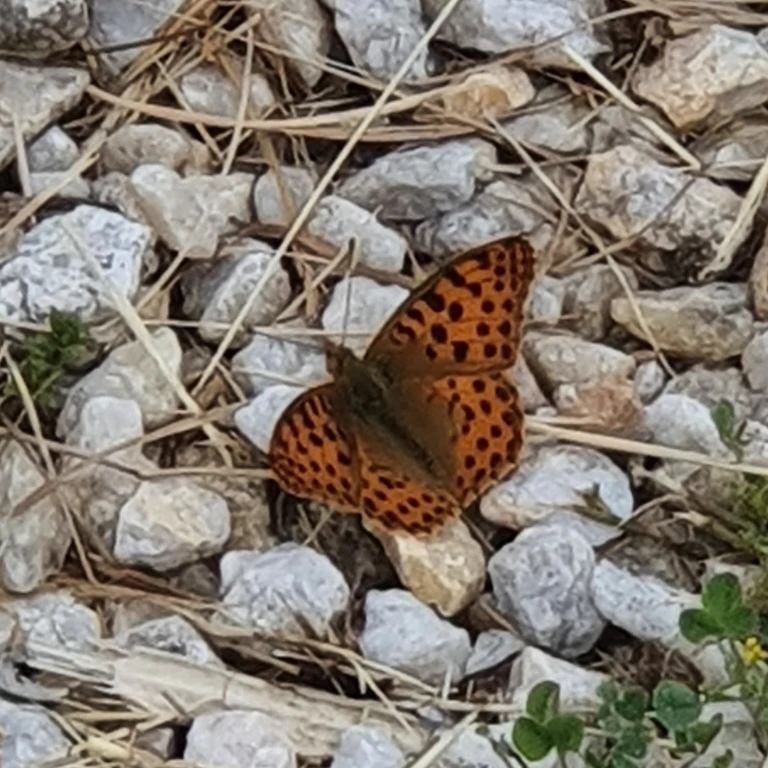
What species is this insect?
Issoria lathonia
